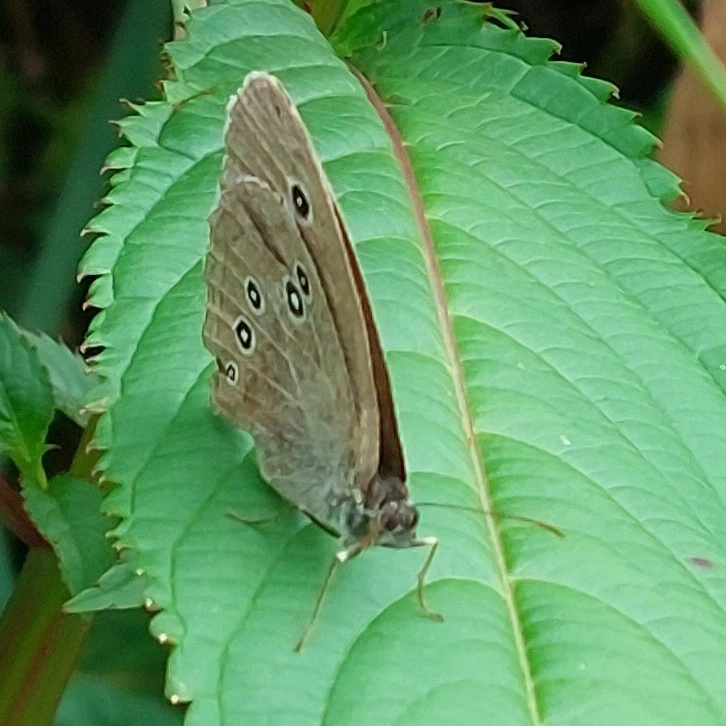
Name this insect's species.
Aphantopus hyperantus
